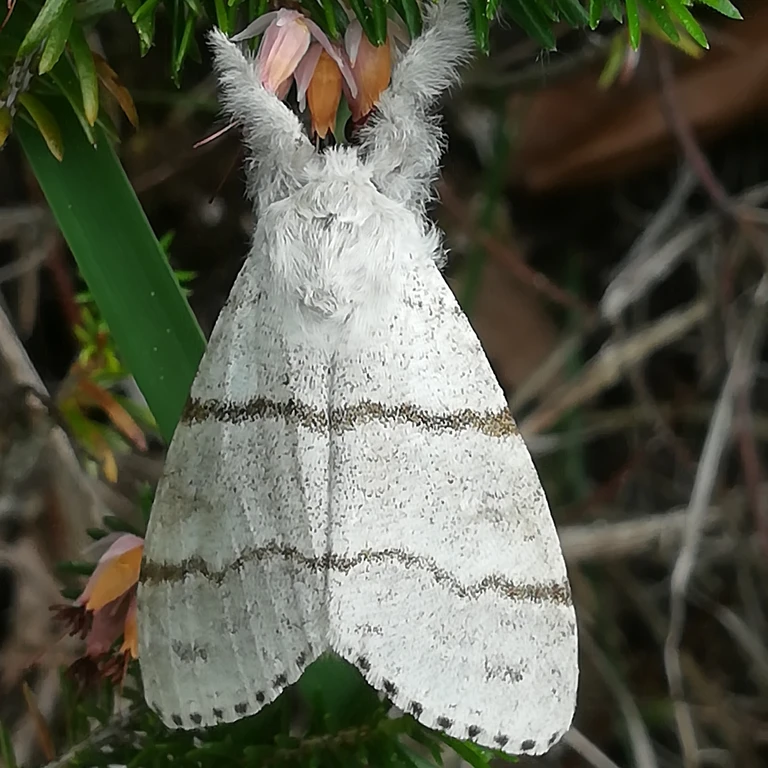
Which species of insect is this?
Calliteara pudibunda
